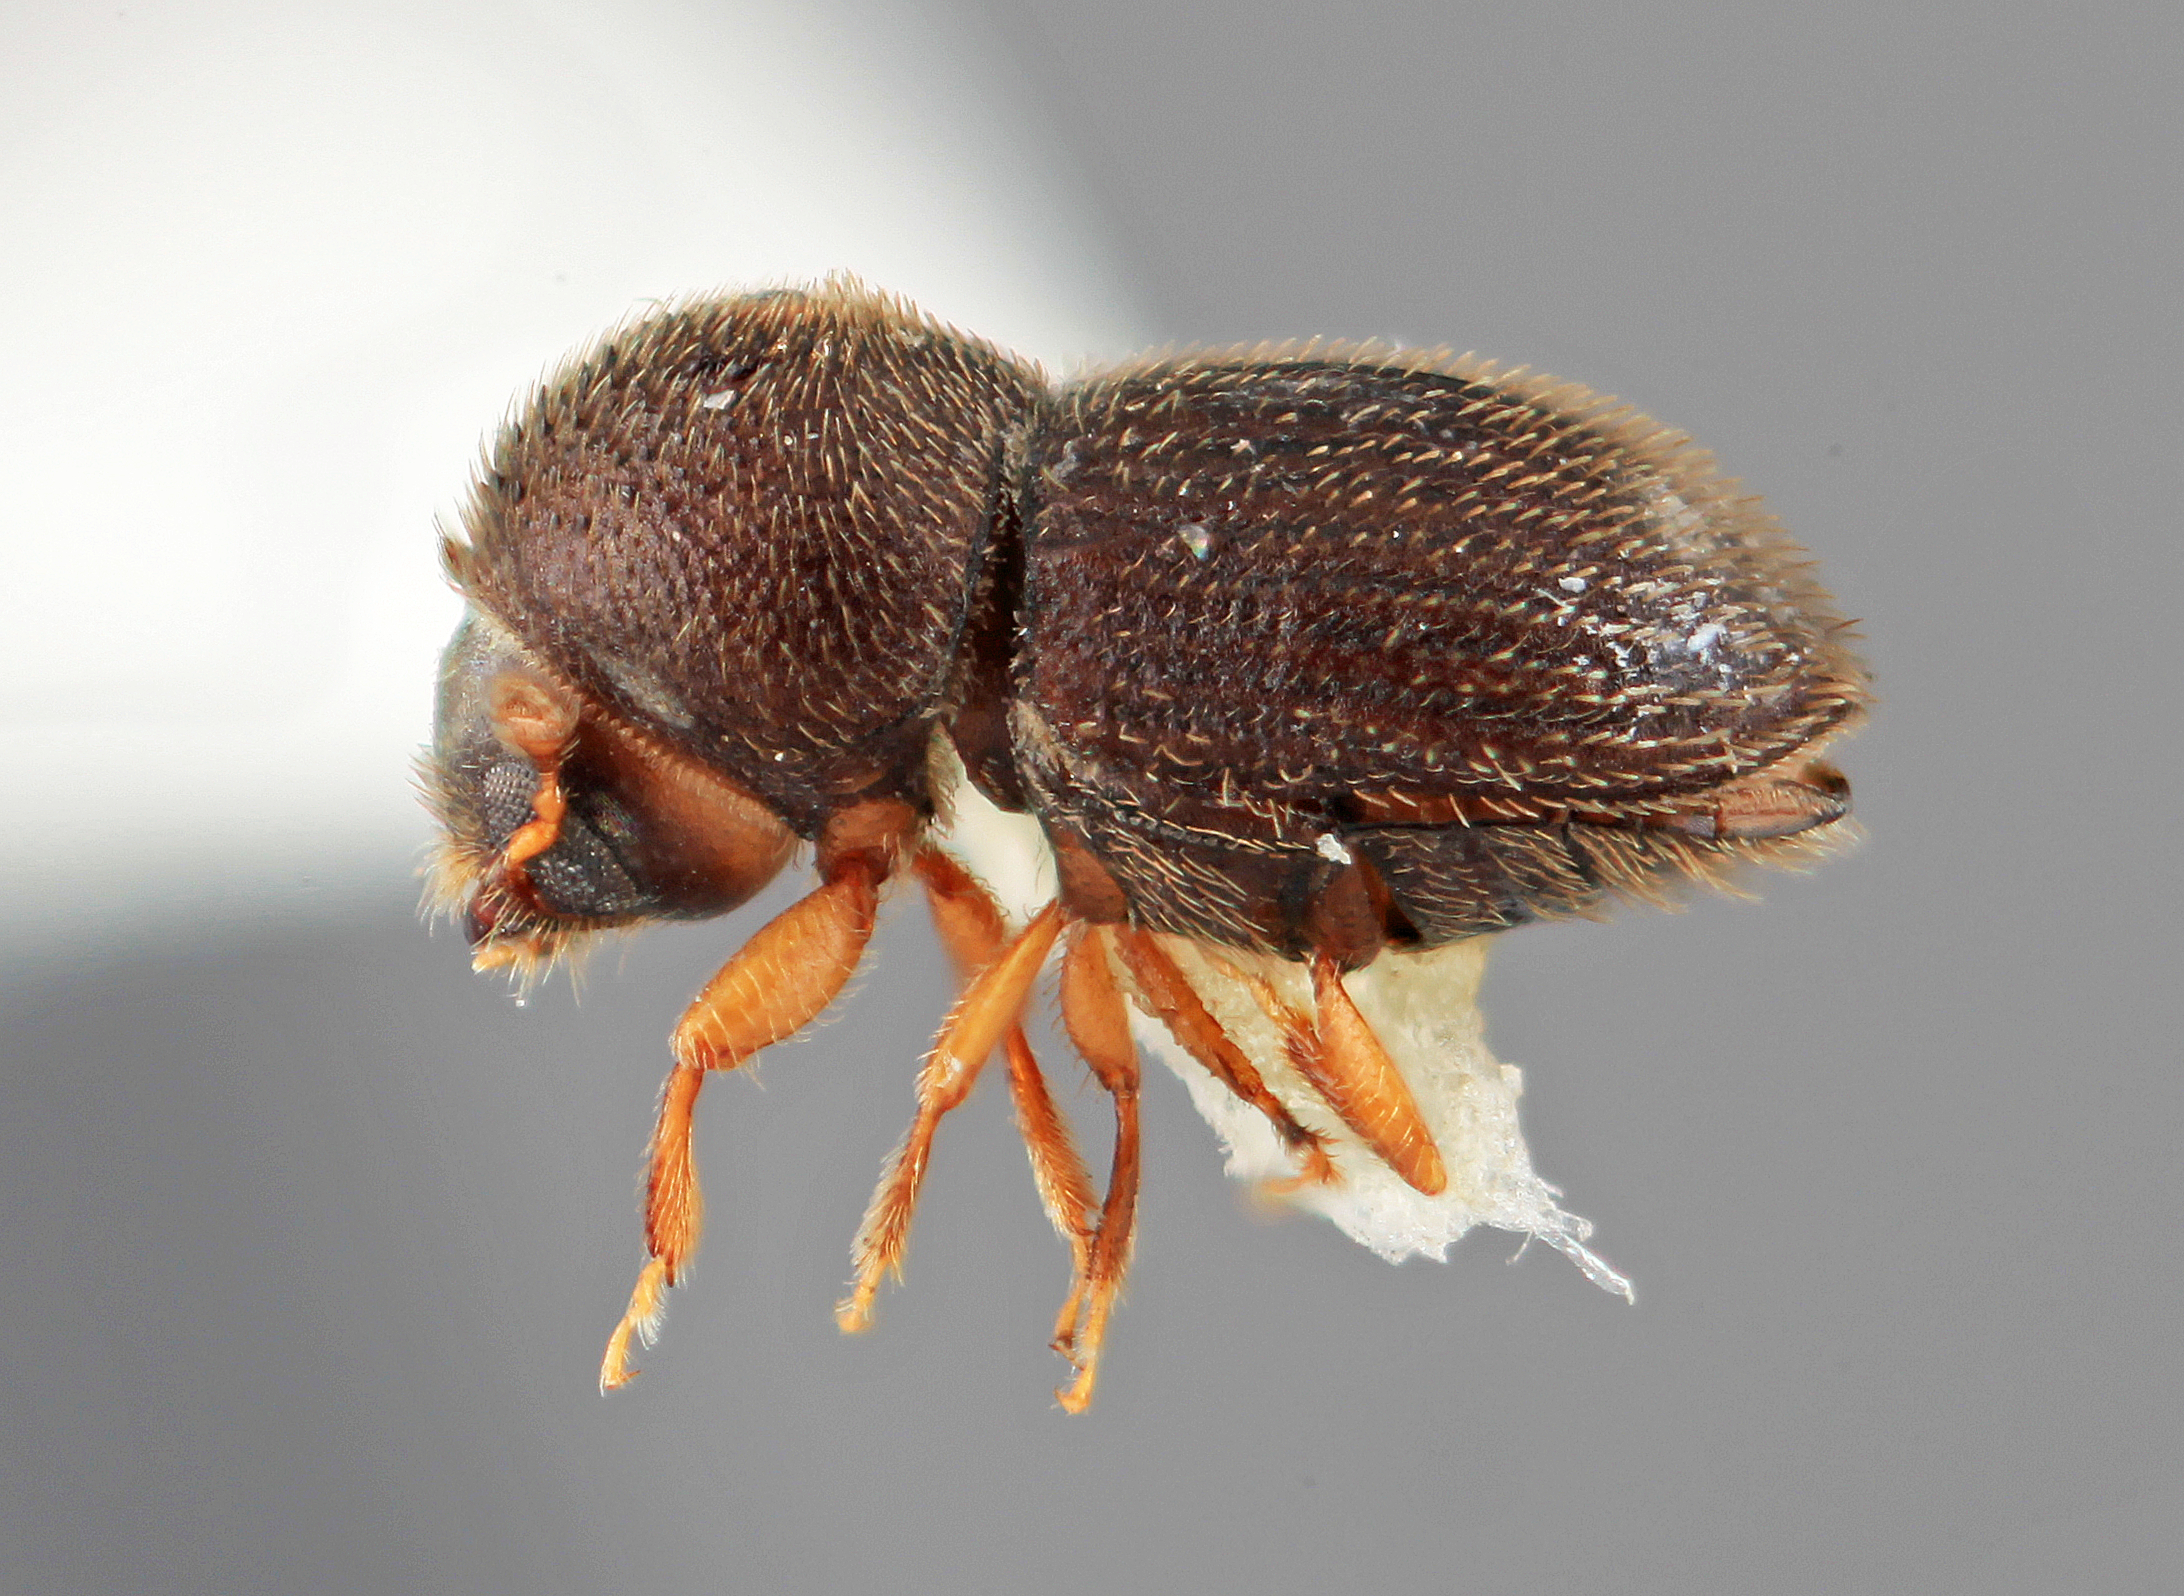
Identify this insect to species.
Hypothenemus virolae
